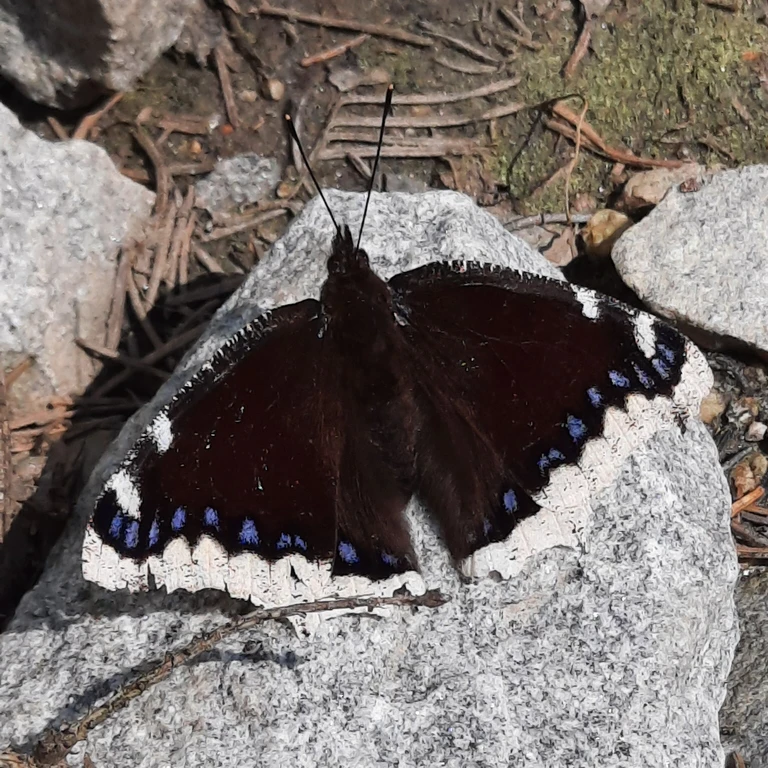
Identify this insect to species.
Nymphalis antiopa
